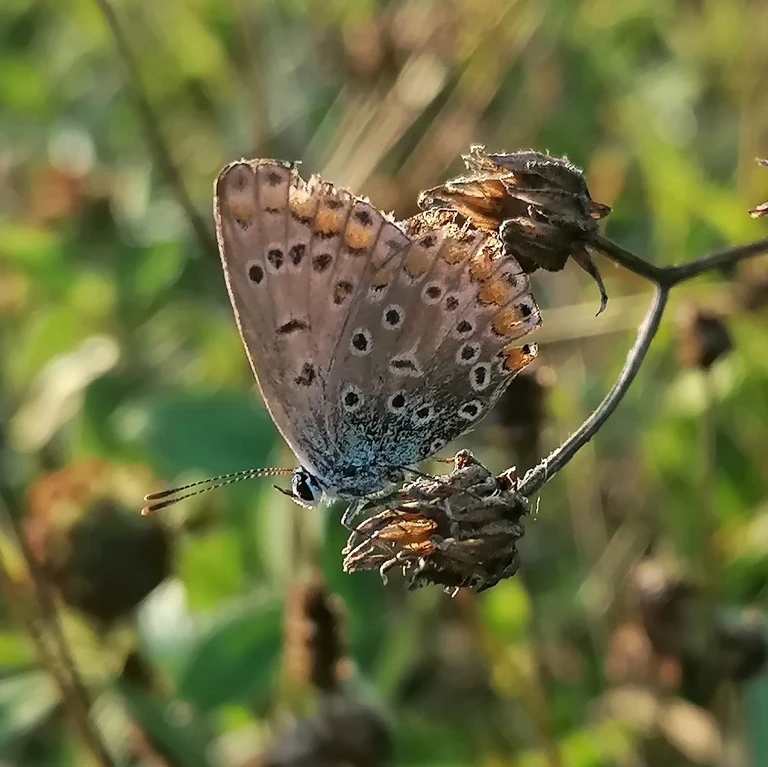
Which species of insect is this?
Polyommatus icarus
